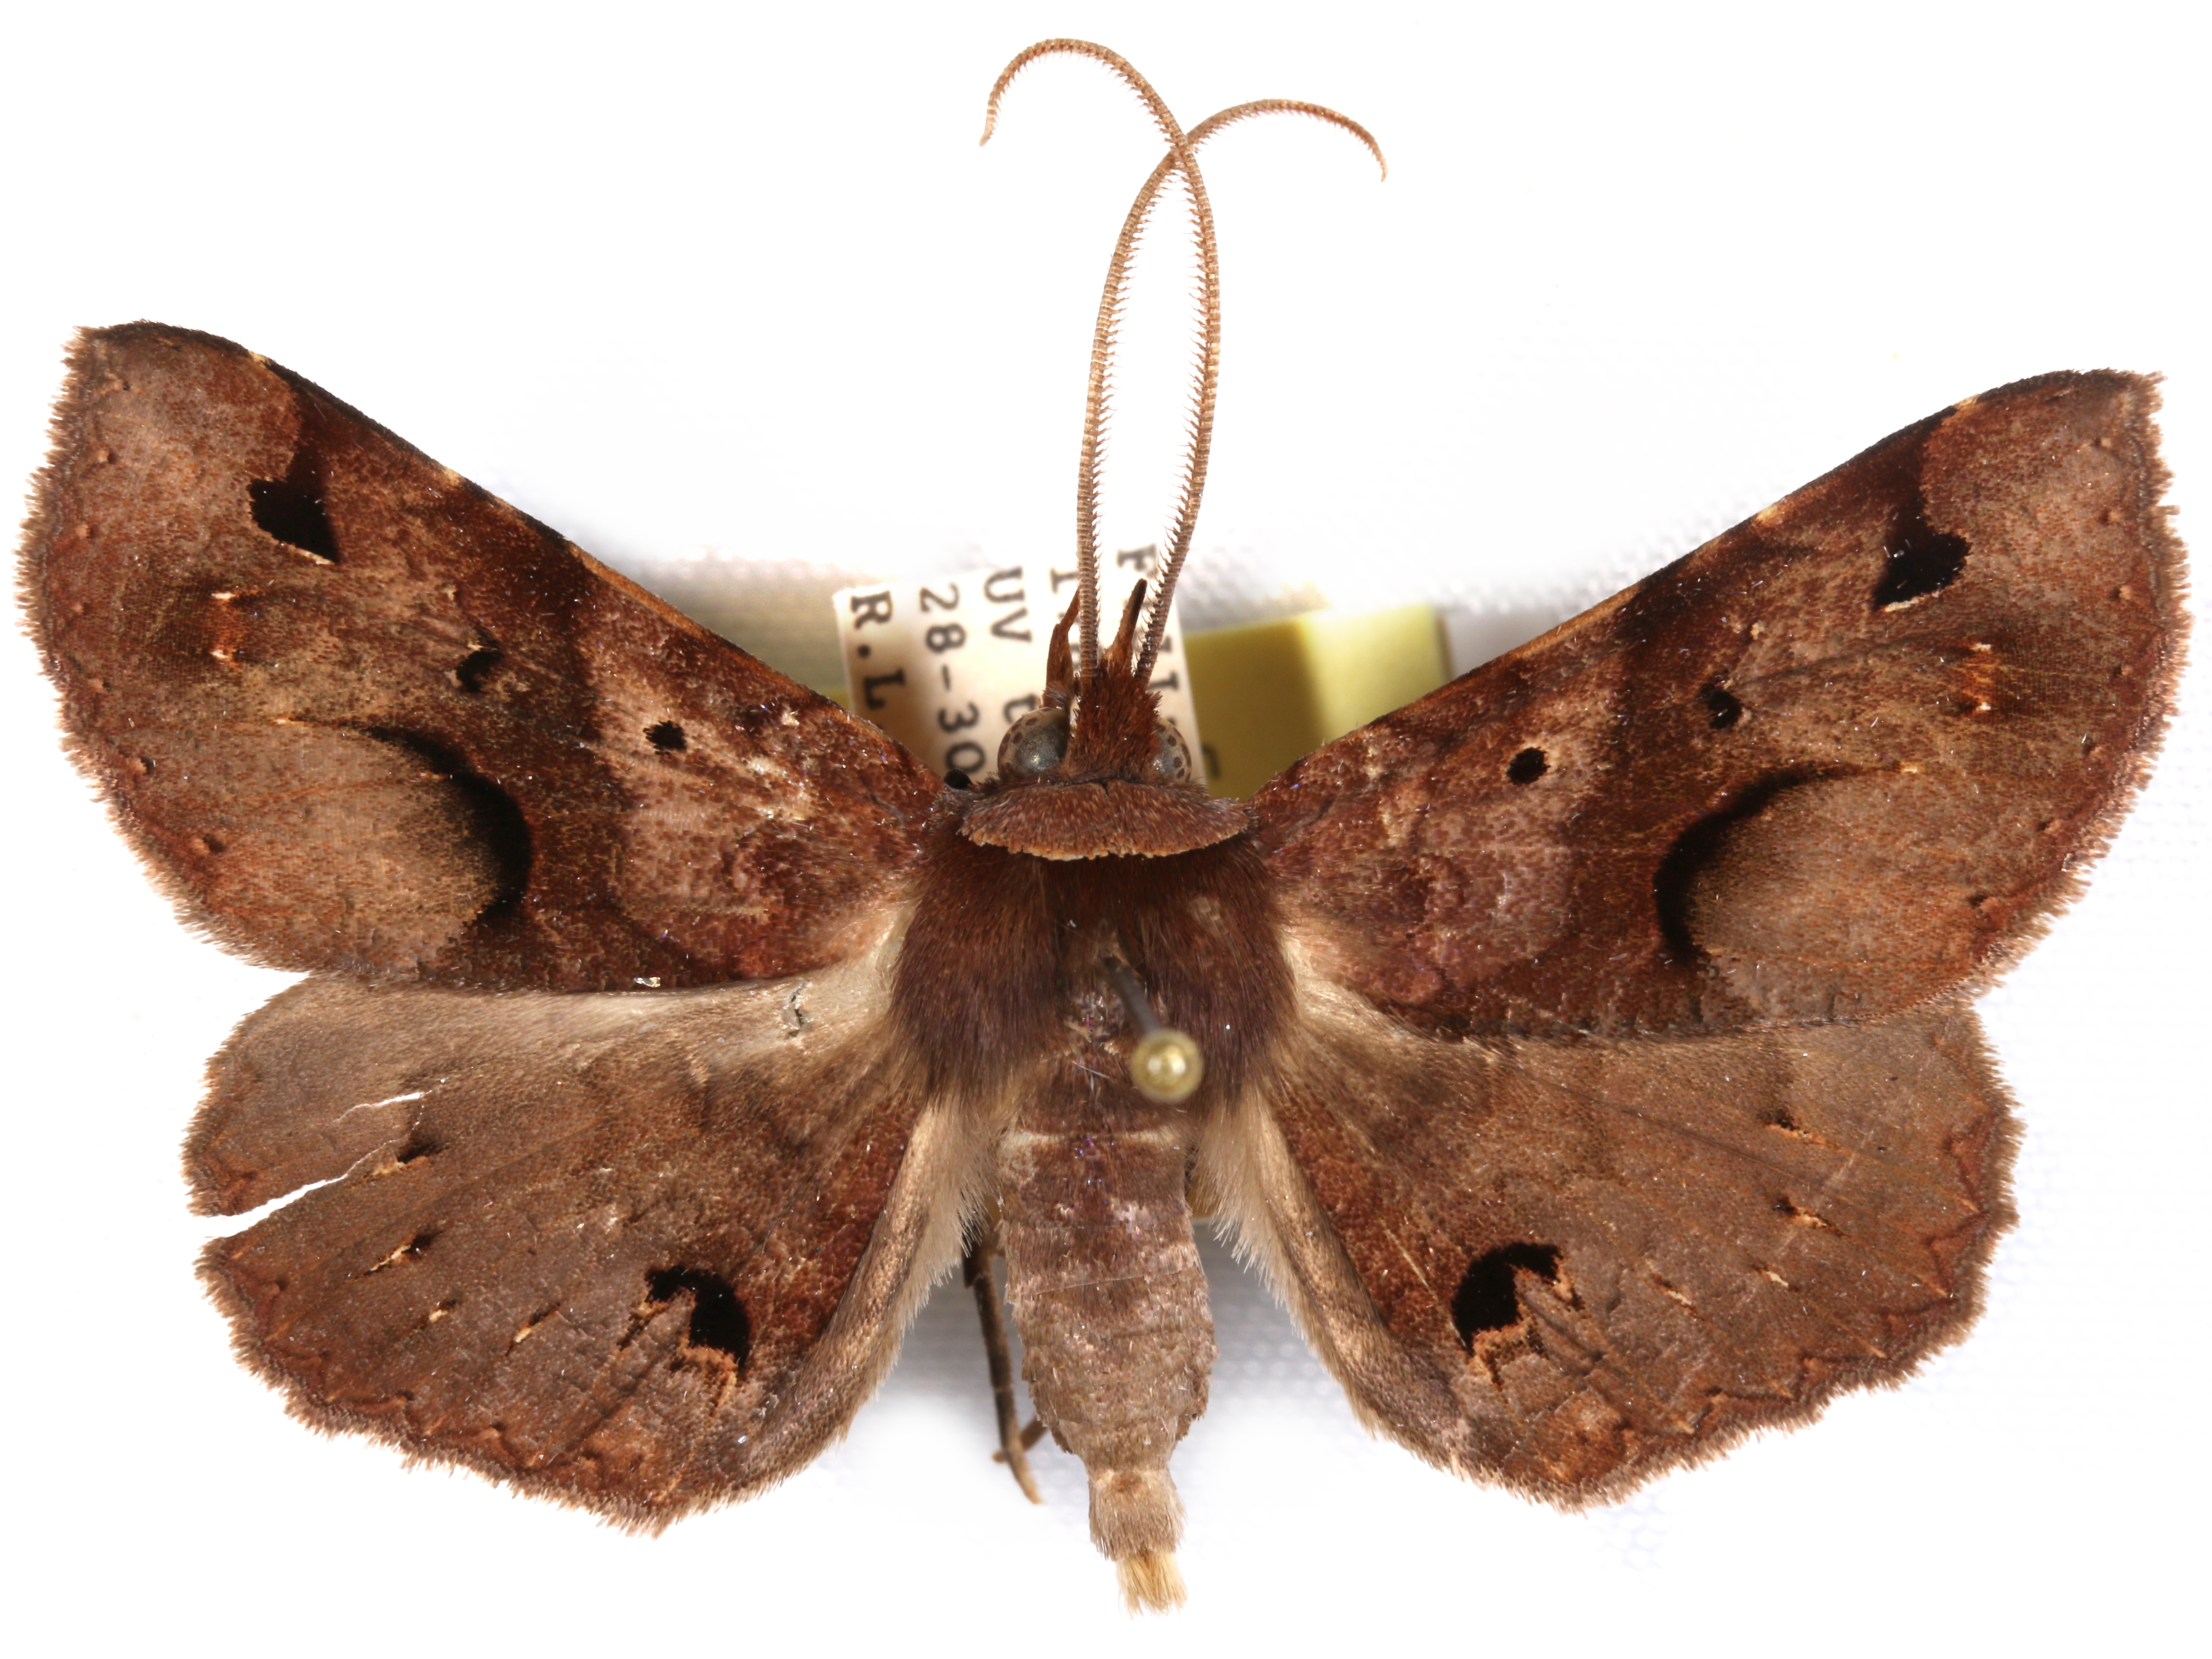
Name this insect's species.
Mecodina variata
